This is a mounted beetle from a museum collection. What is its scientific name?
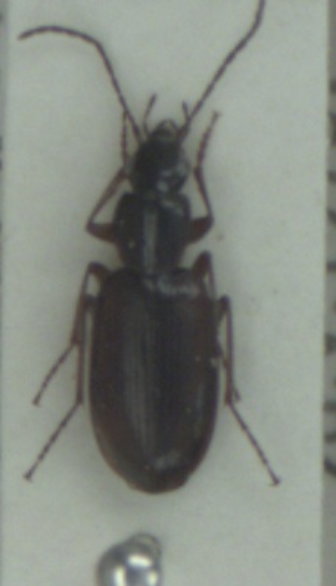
Agonum thoreyi
